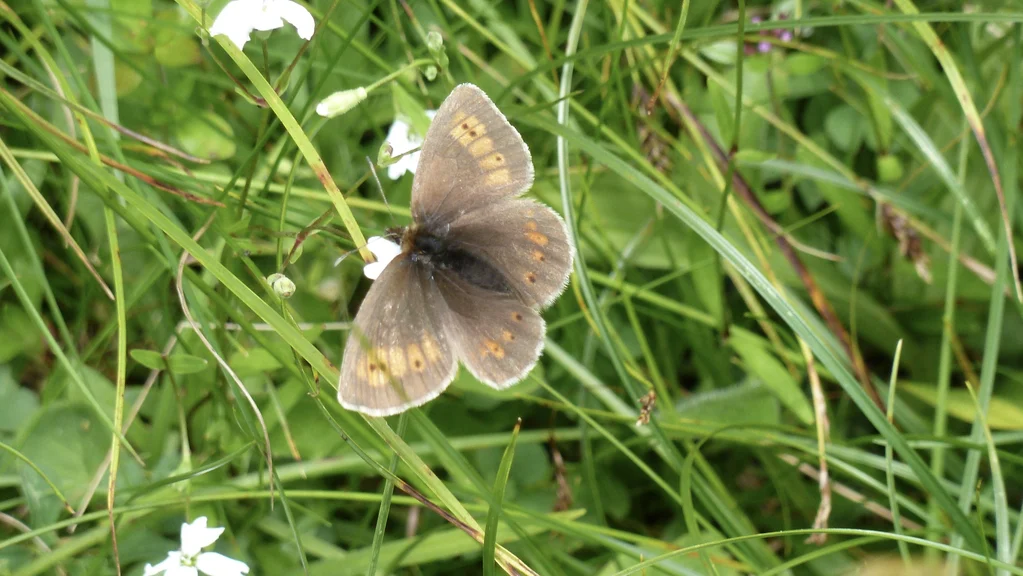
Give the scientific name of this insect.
Erebia manto
